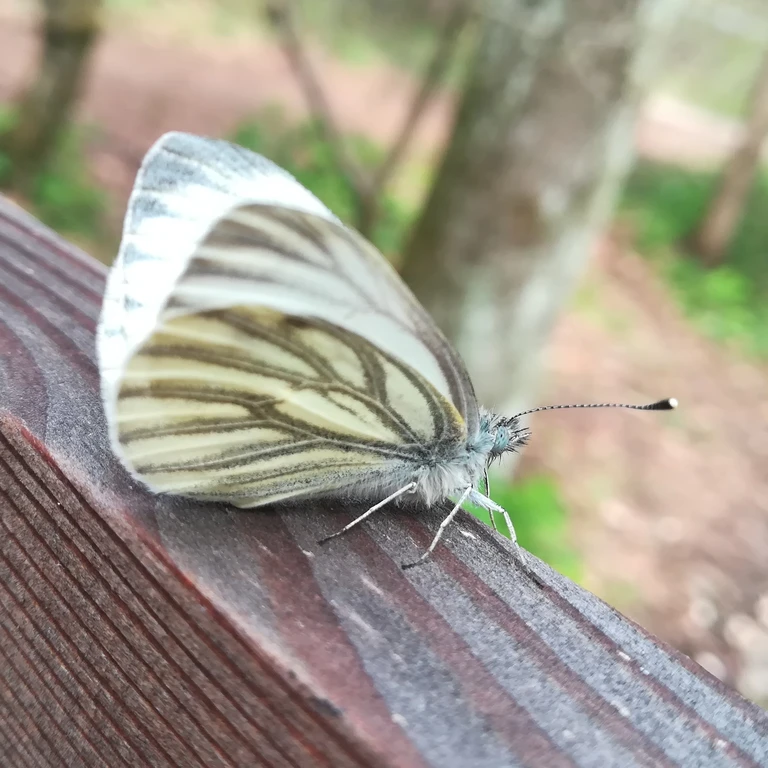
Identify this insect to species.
Pieris napi
